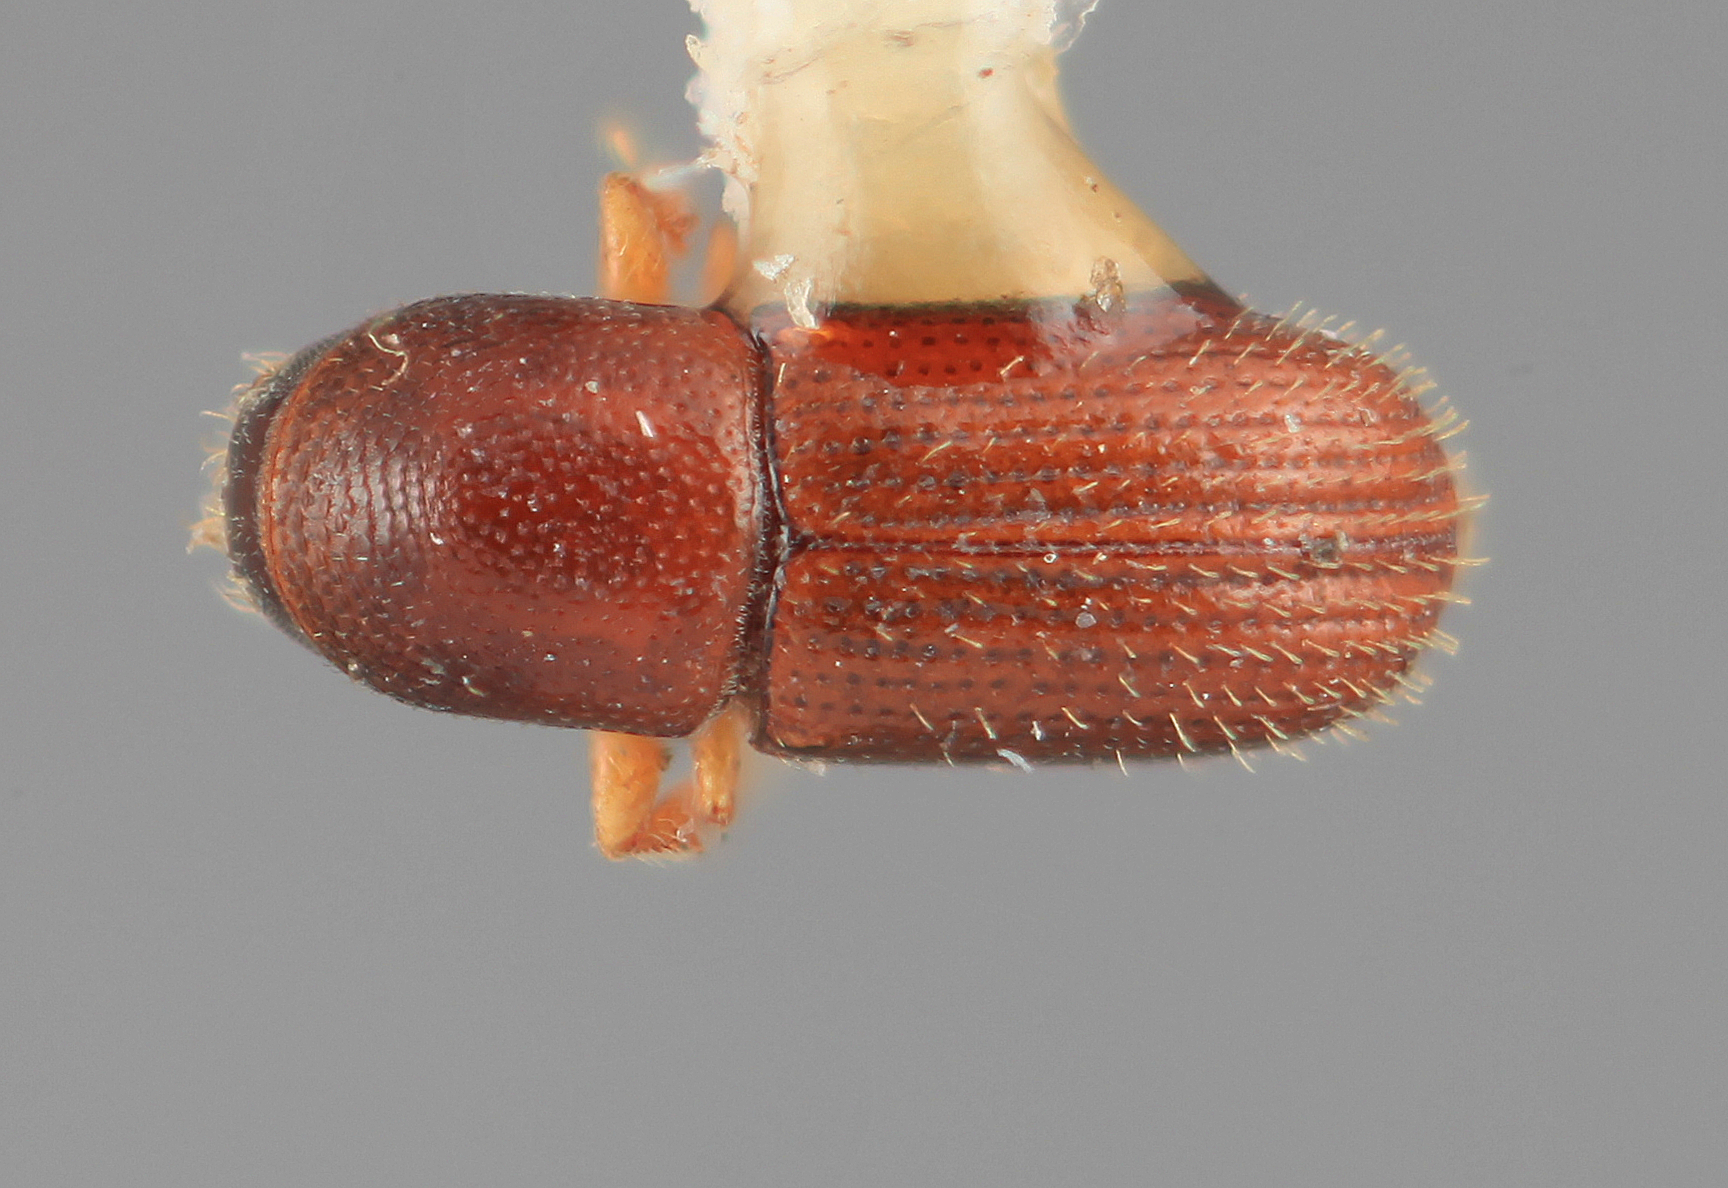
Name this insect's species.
Scolytodes impressus
